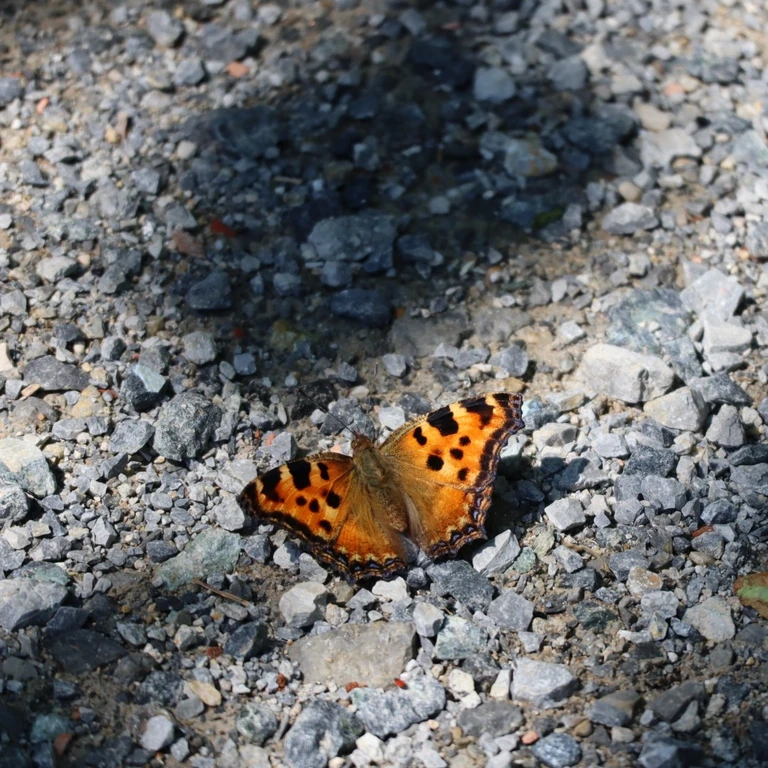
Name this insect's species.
Nymphalis polychloros
